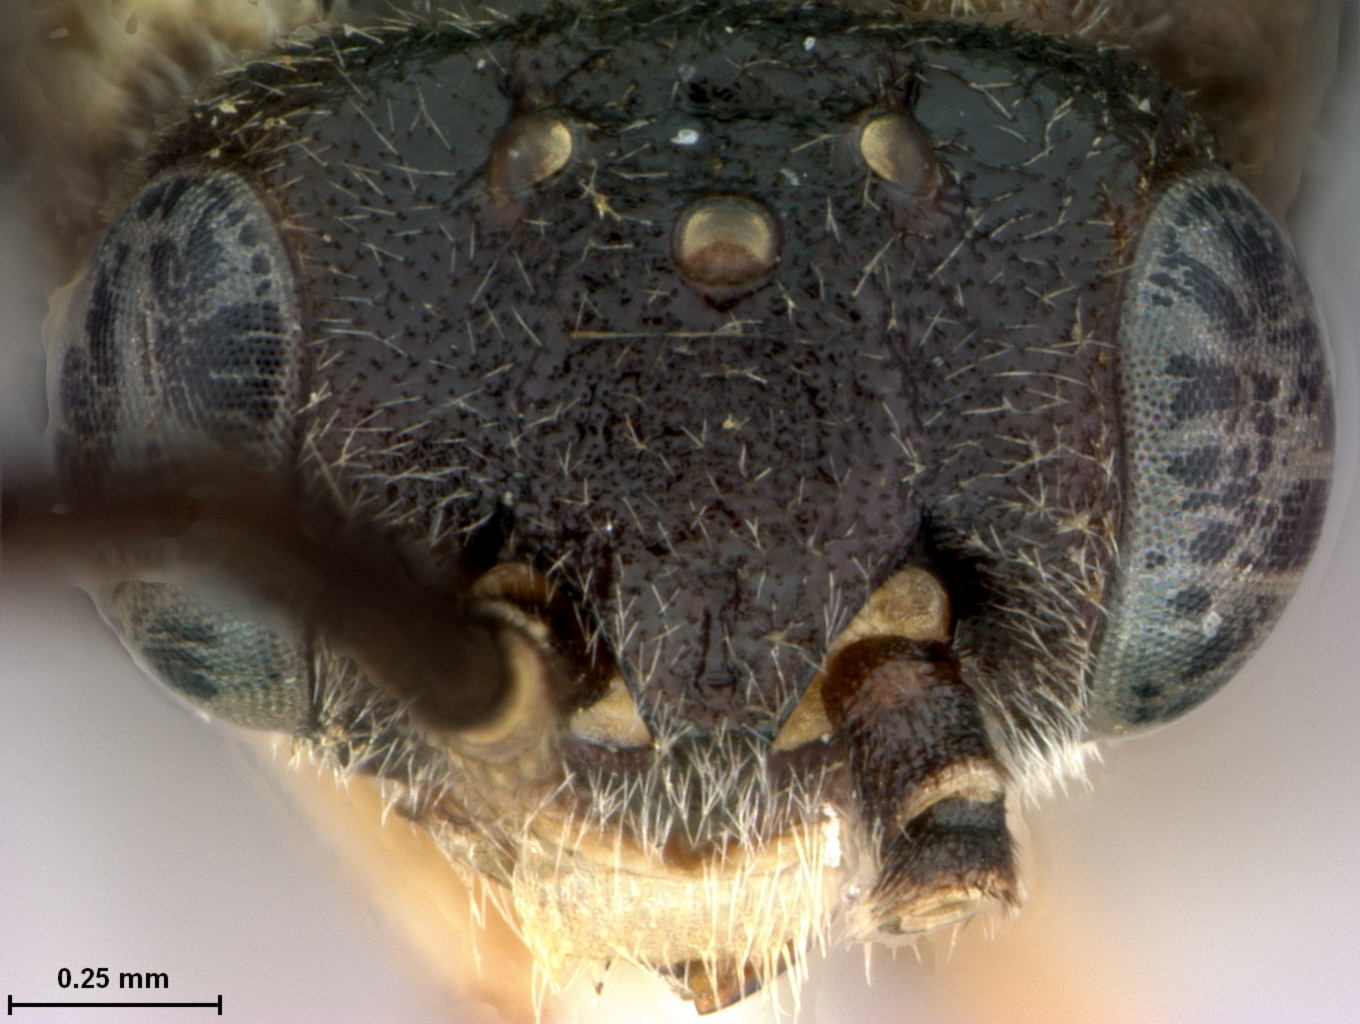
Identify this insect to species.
Pristiphora banksii
